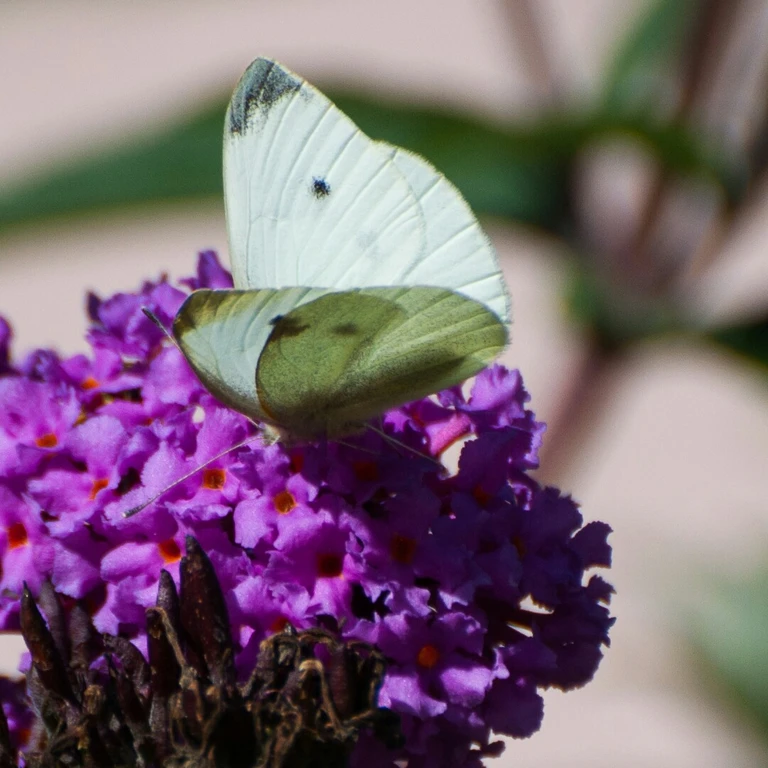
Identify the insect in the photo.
Pieris rapae
